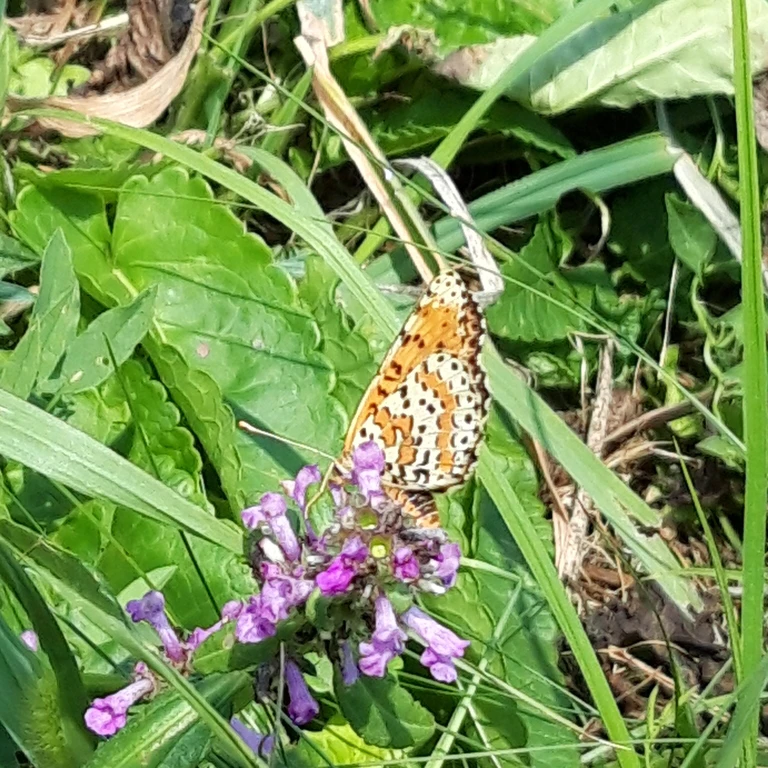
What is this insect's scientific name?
Melitaea didyma
